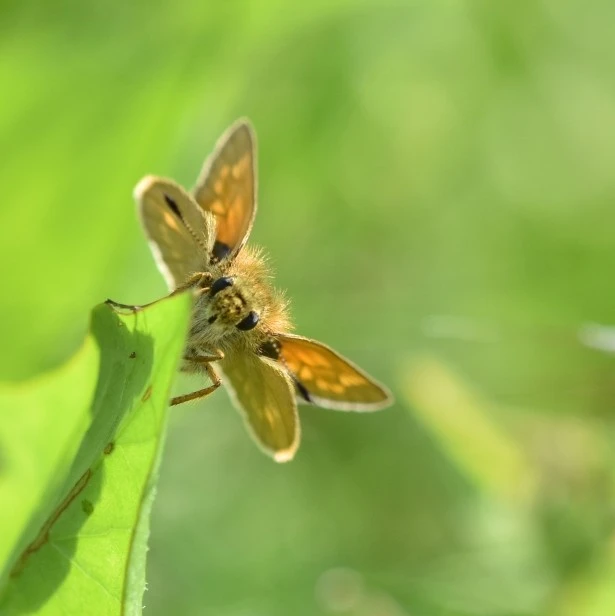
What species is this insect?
Ochlodes sylvanus (also Ochlodes venata)
